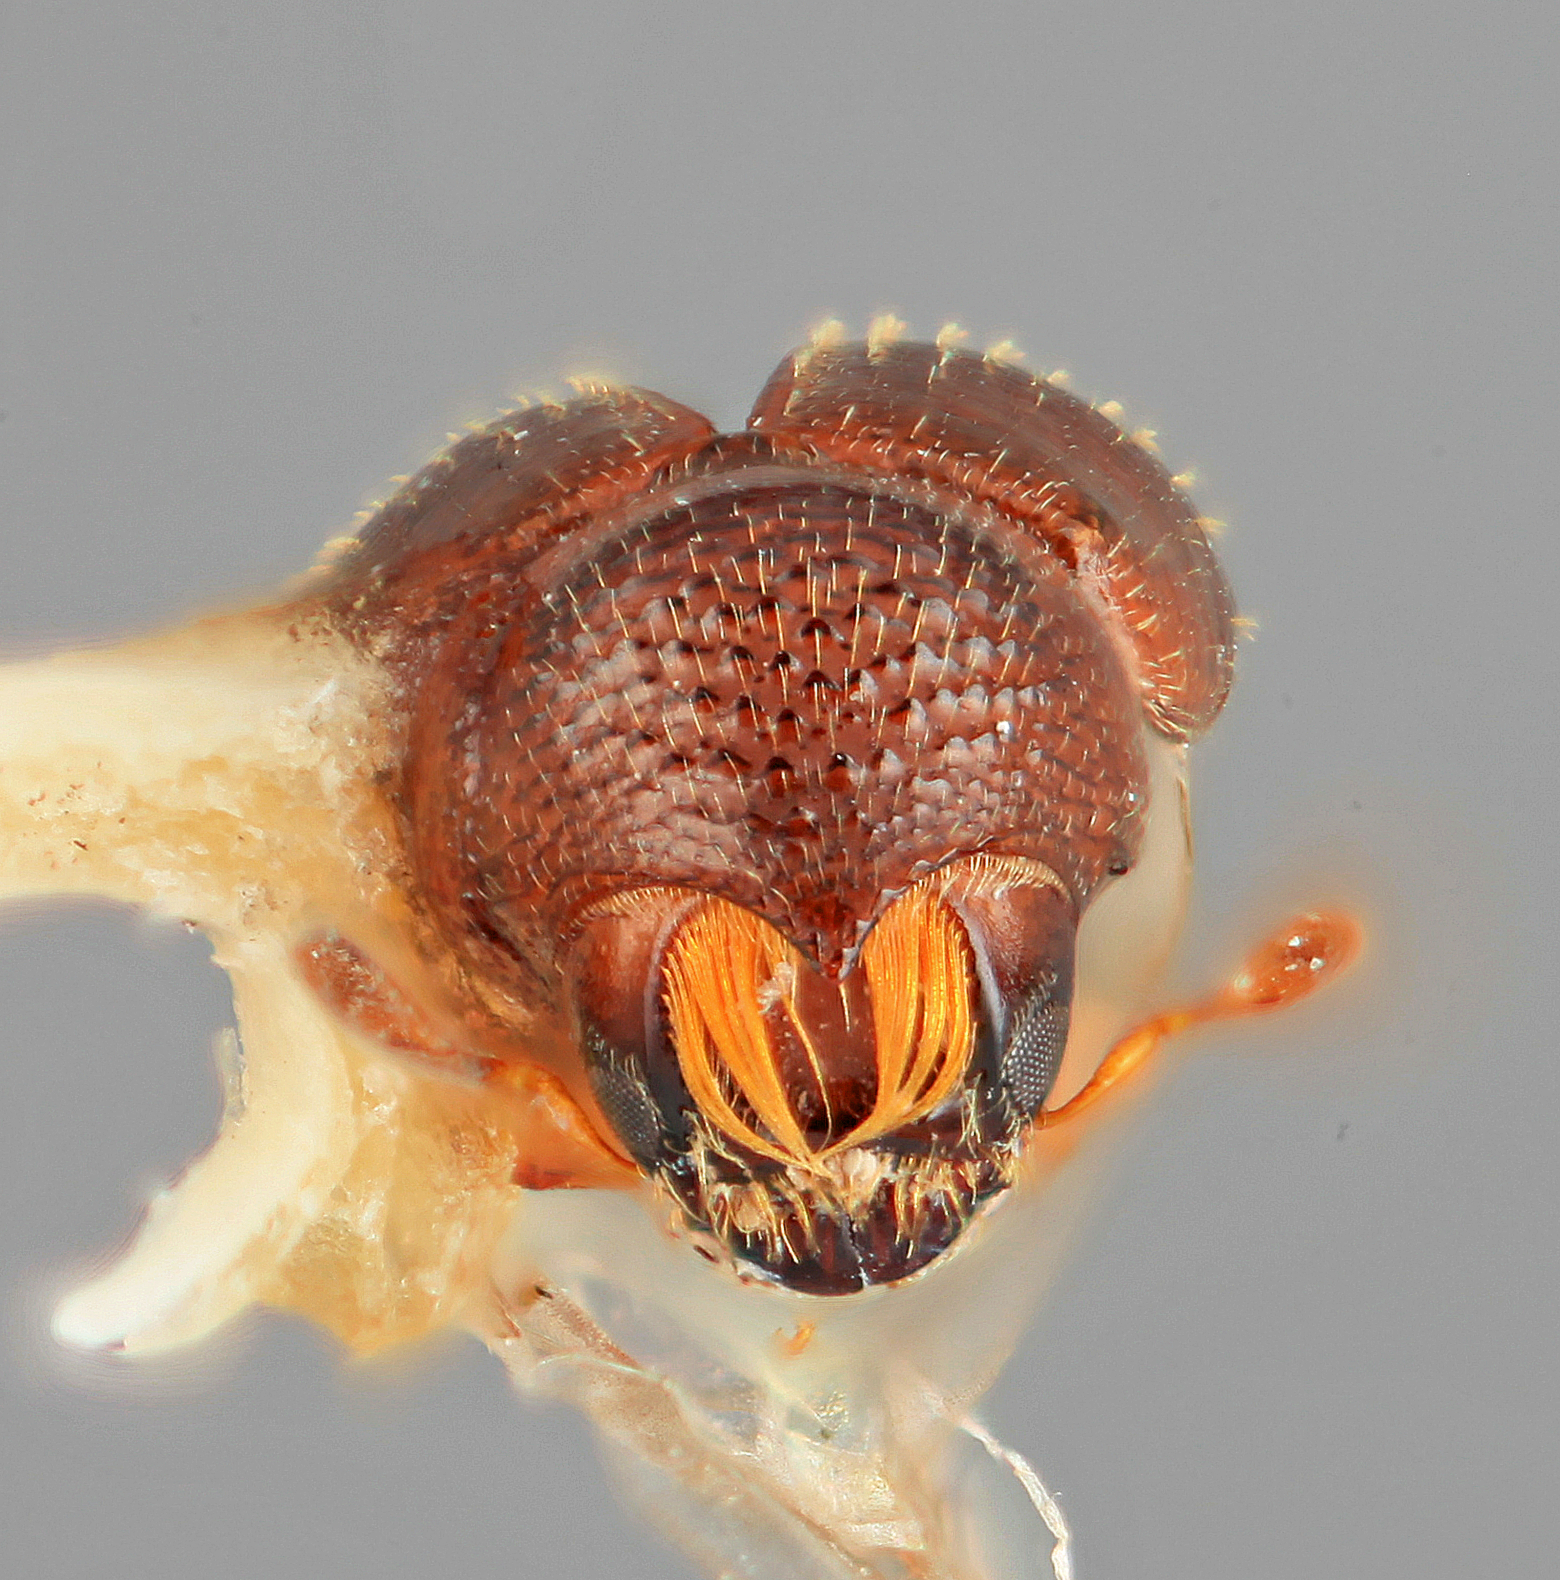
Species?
Sphenoceros aztecus
